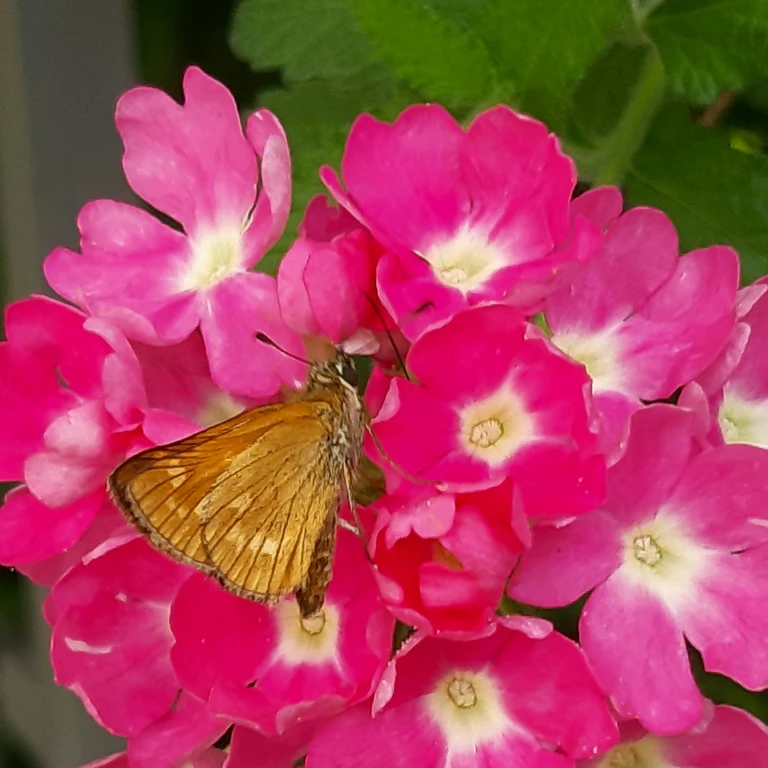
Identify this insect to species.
Ochlodes sylvanus (also Ochlodes venata)
